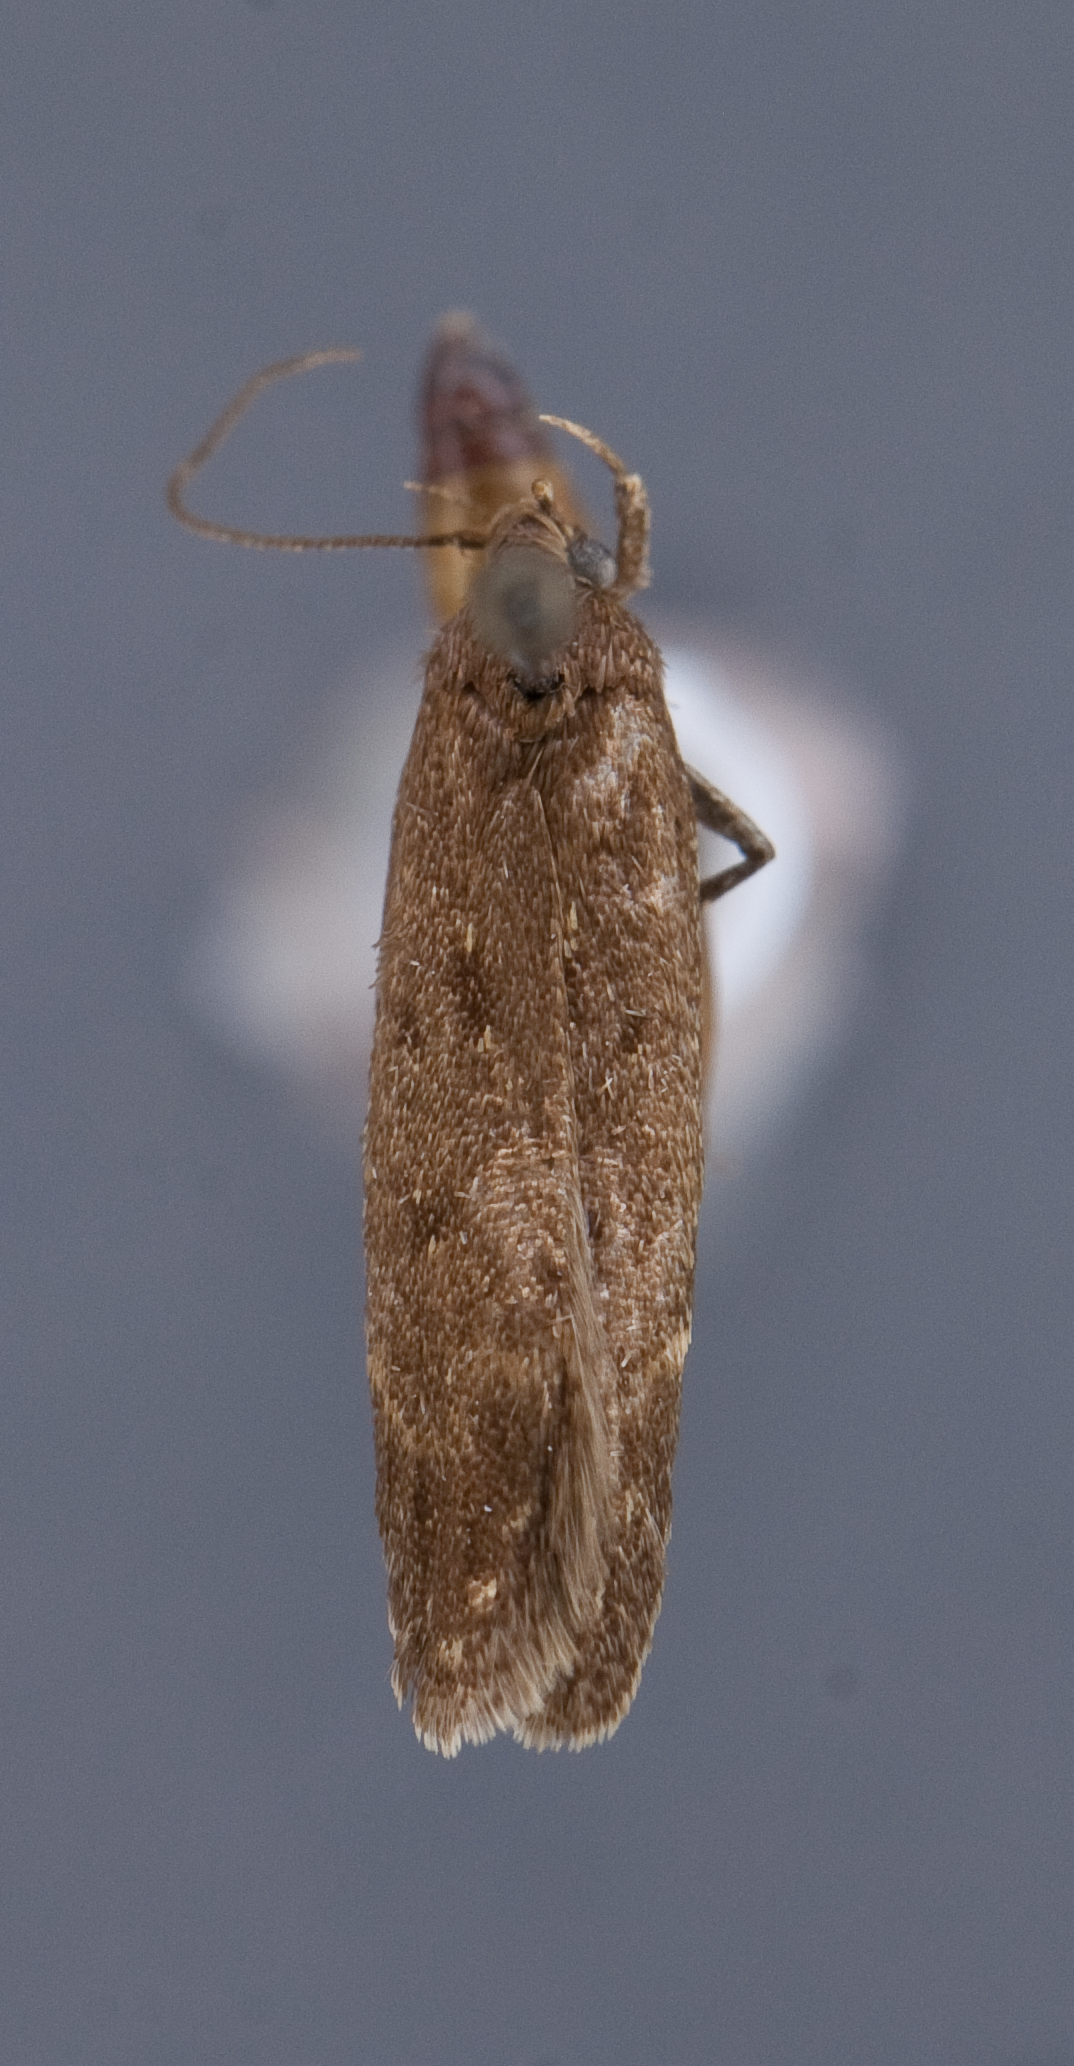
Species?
Gelechia ceanothiella (also Chionodes ceanothiella)
